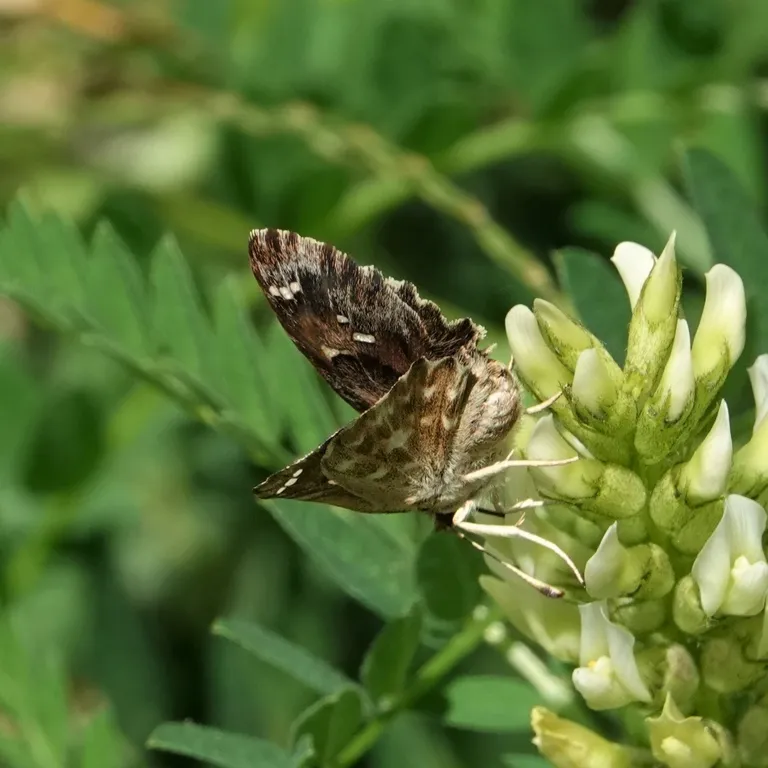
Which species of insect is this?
Carcharodus alceae
